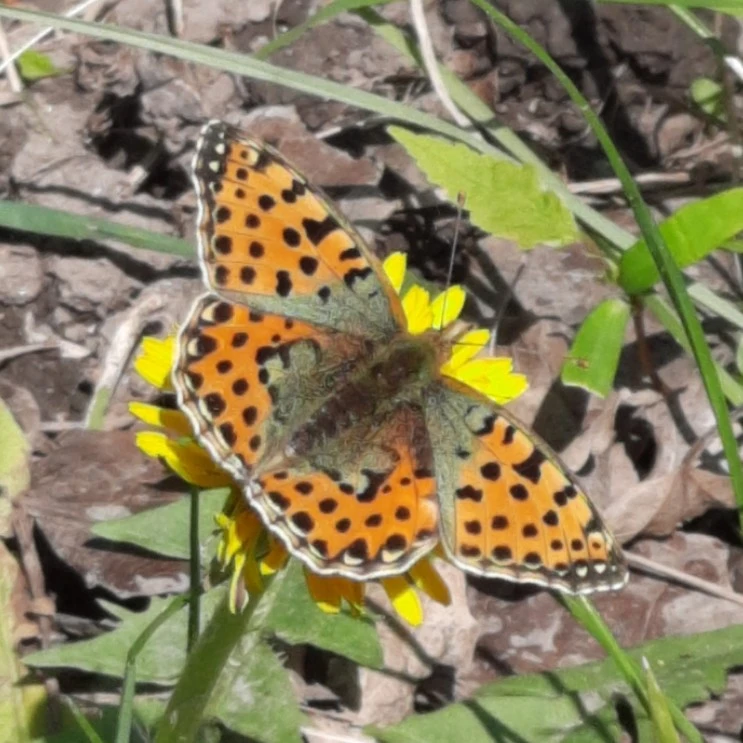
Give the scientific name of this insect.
Issoria lathonia
